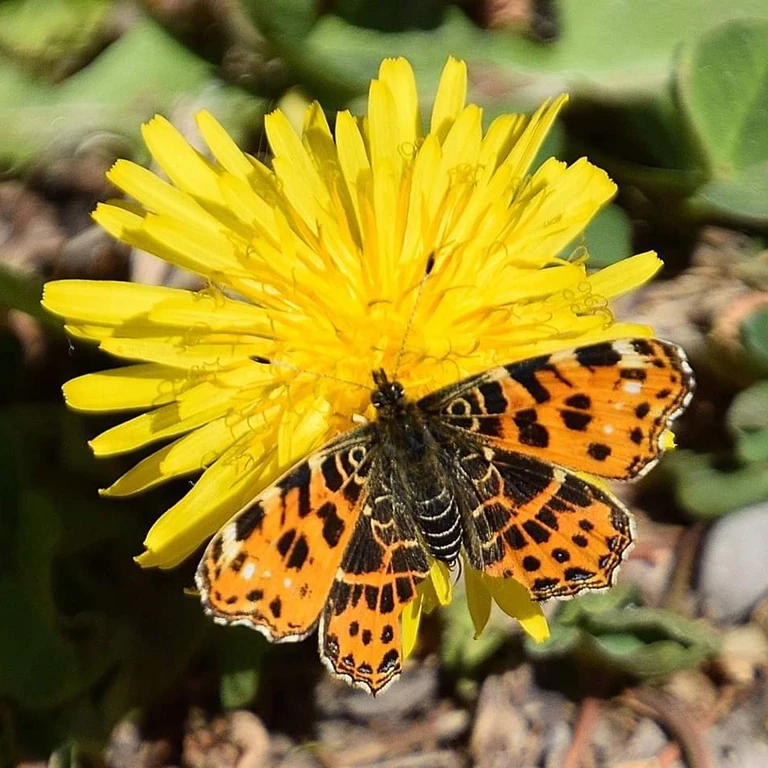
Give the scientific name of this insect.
Araschnia levana
